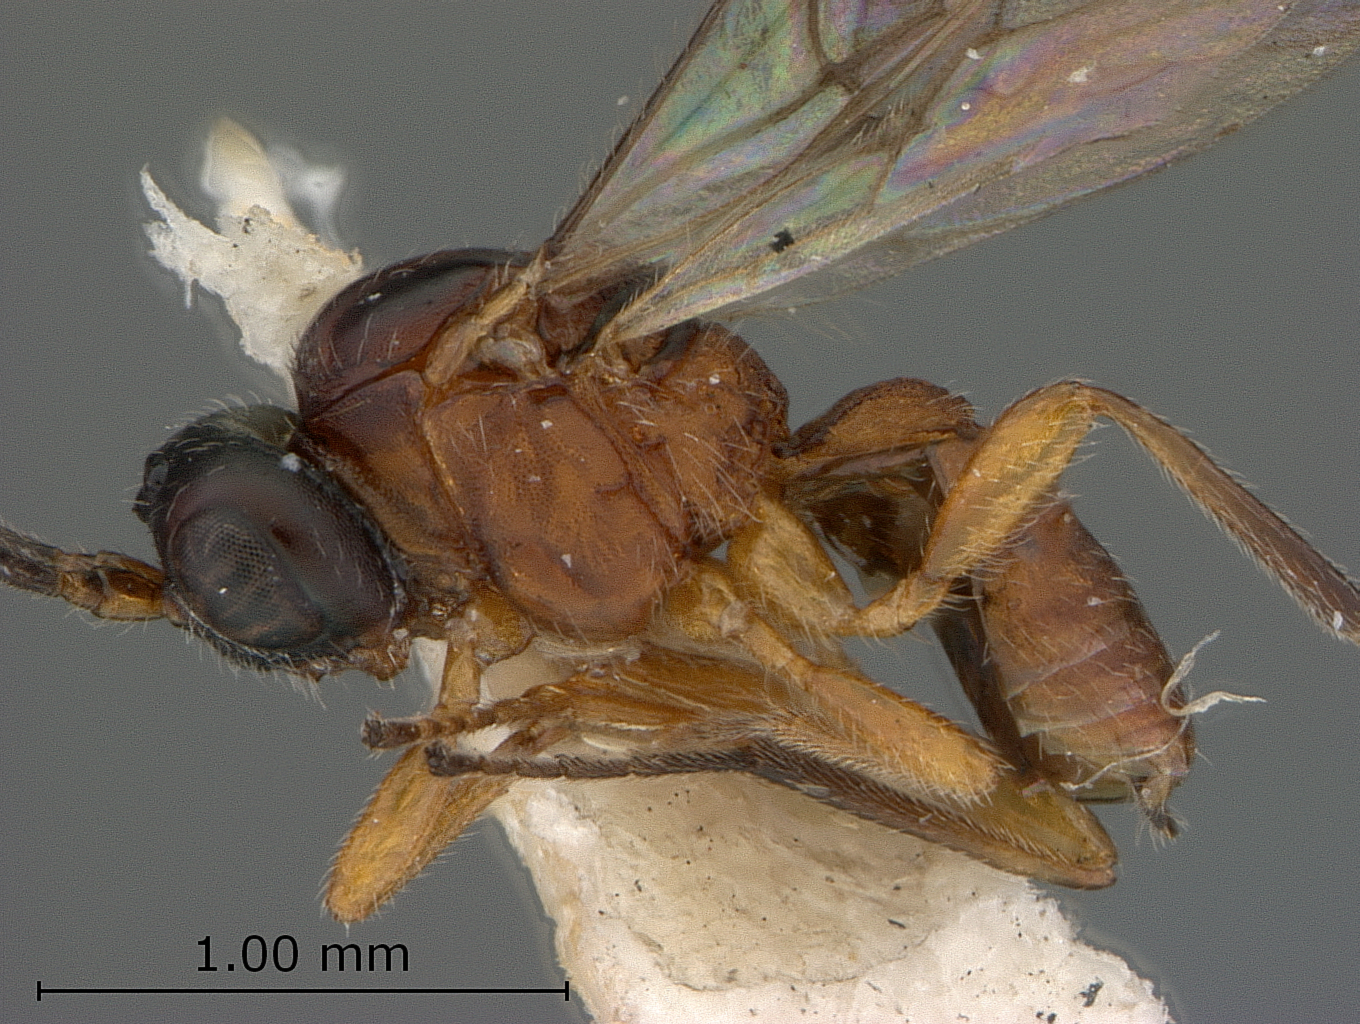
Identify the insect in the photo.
Opius alachuanus
